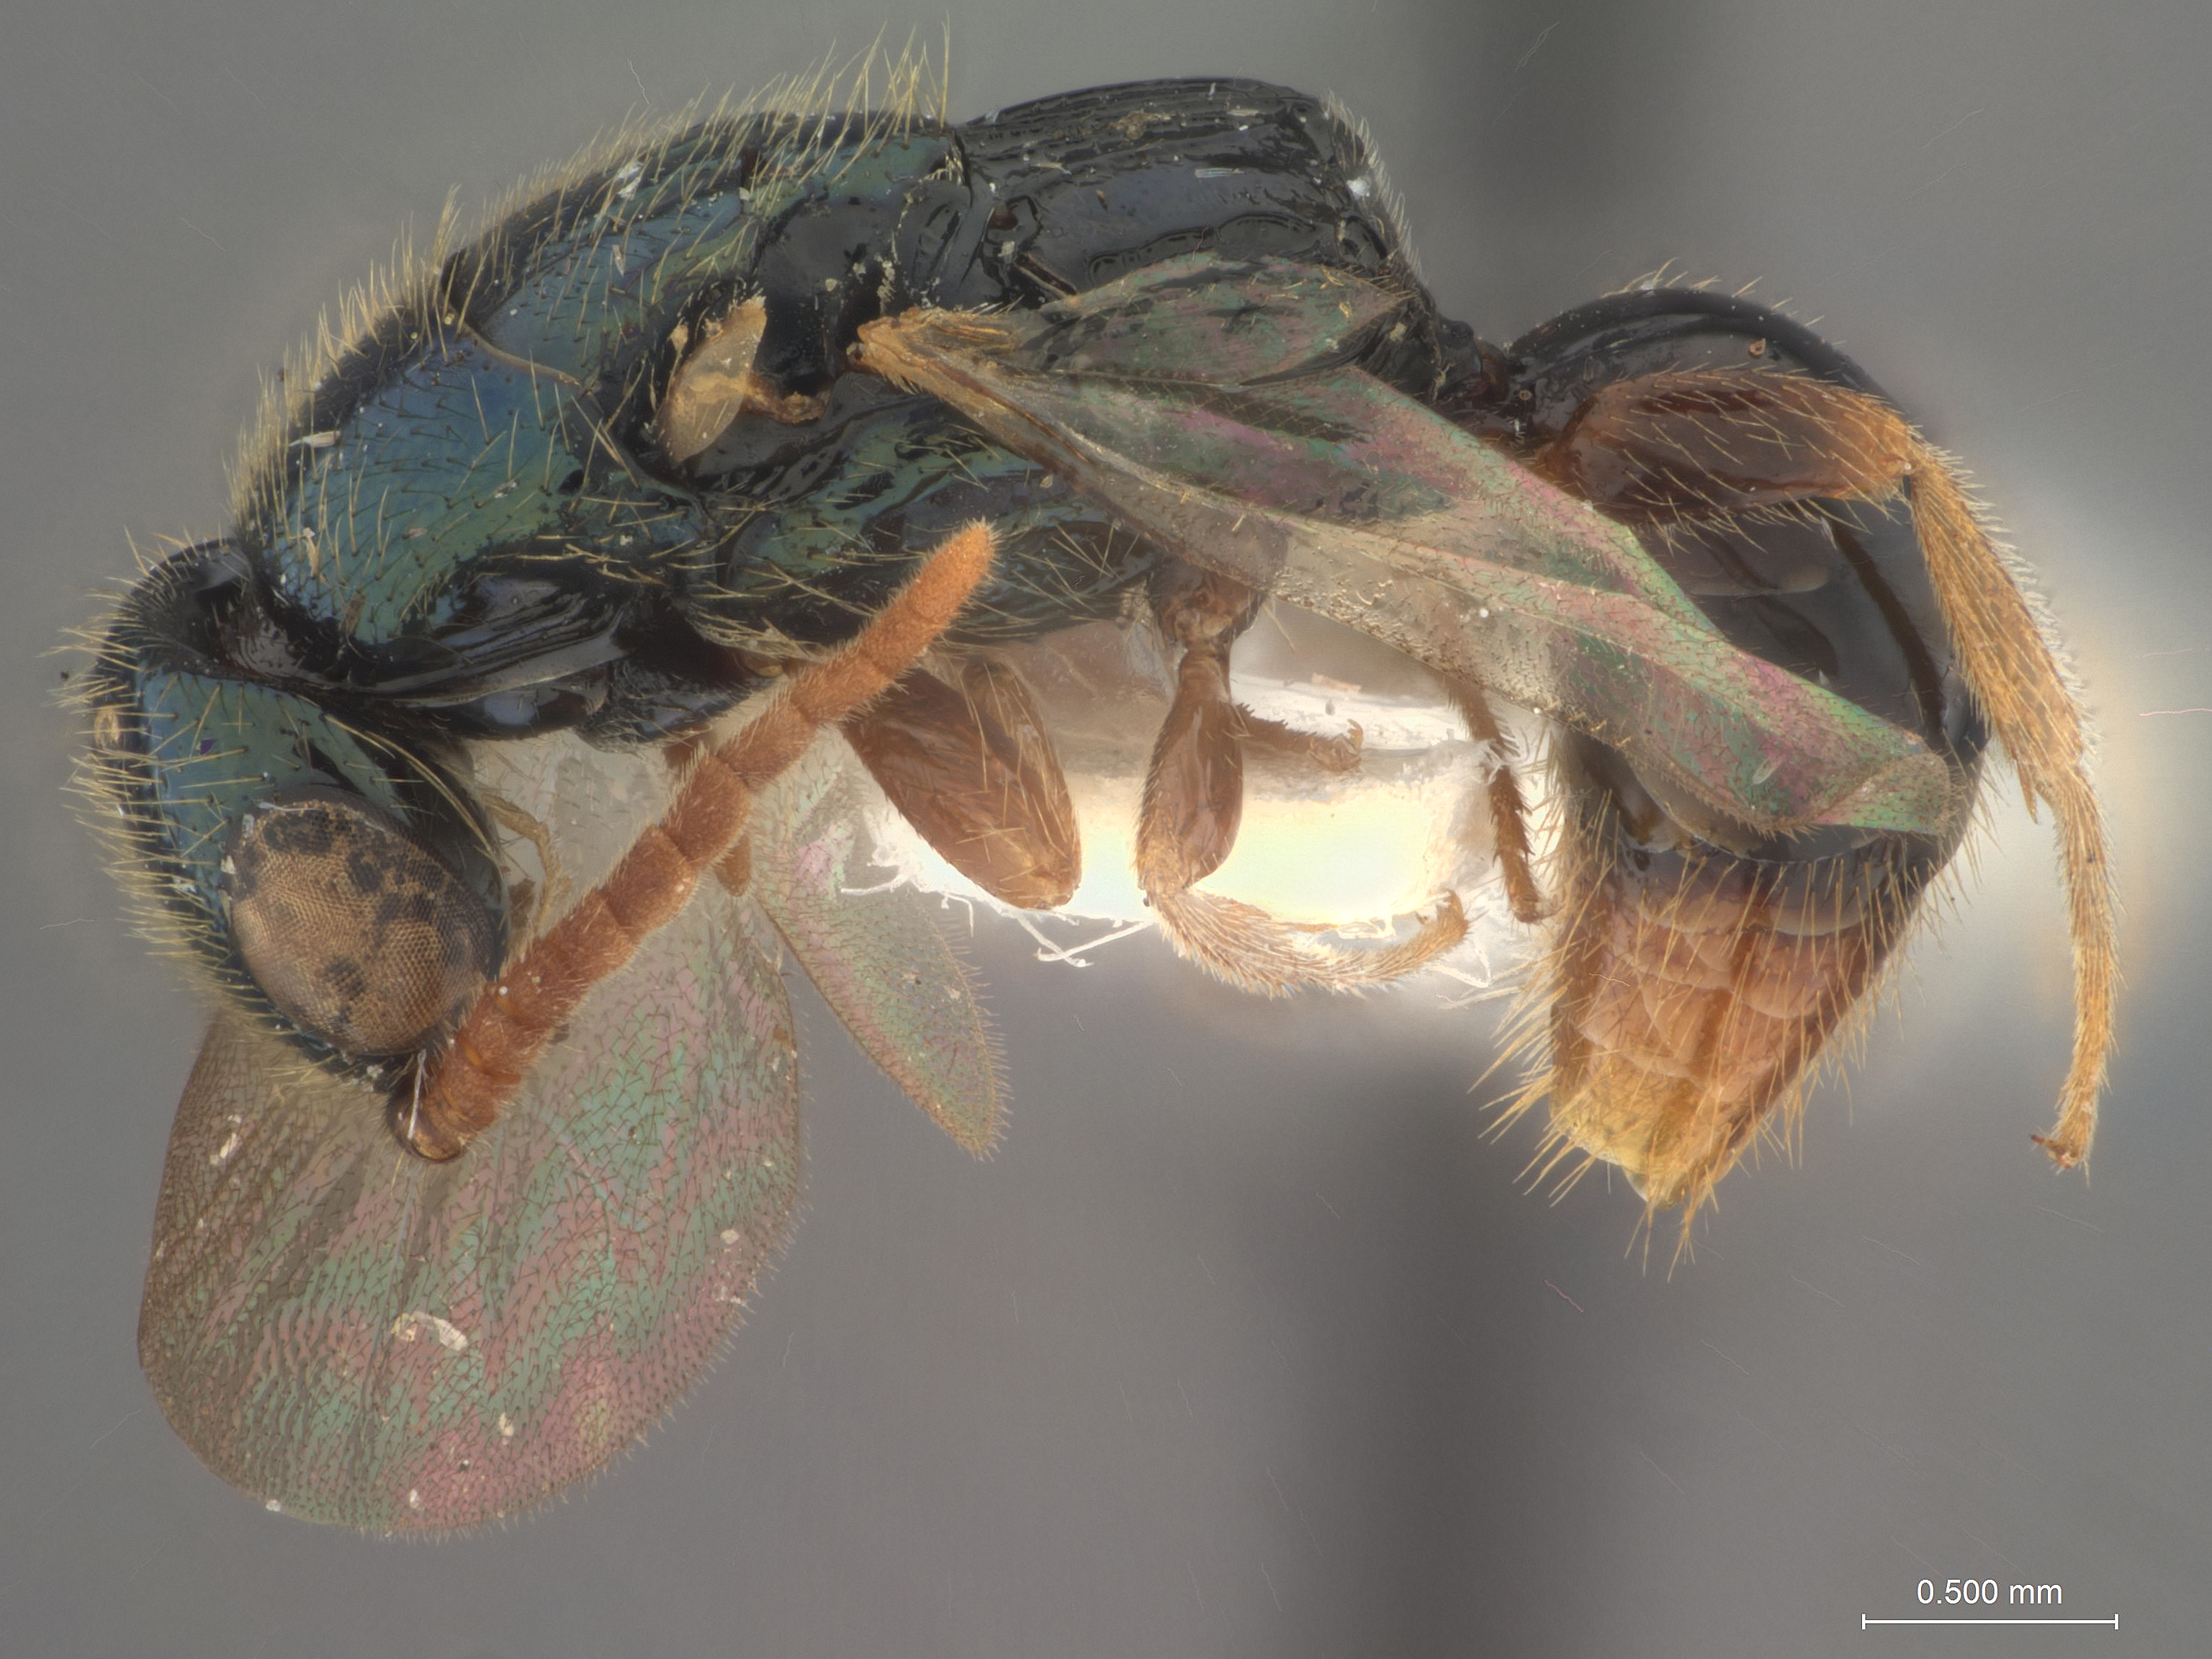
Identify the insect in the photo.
Rhabdepyris blantoni
